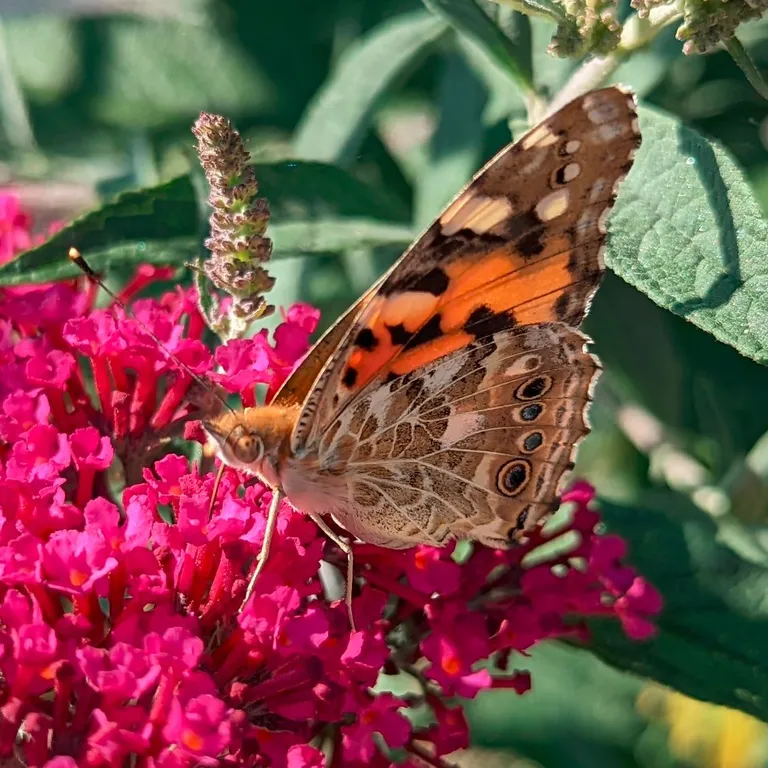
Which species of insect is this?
Vanessa cardui
